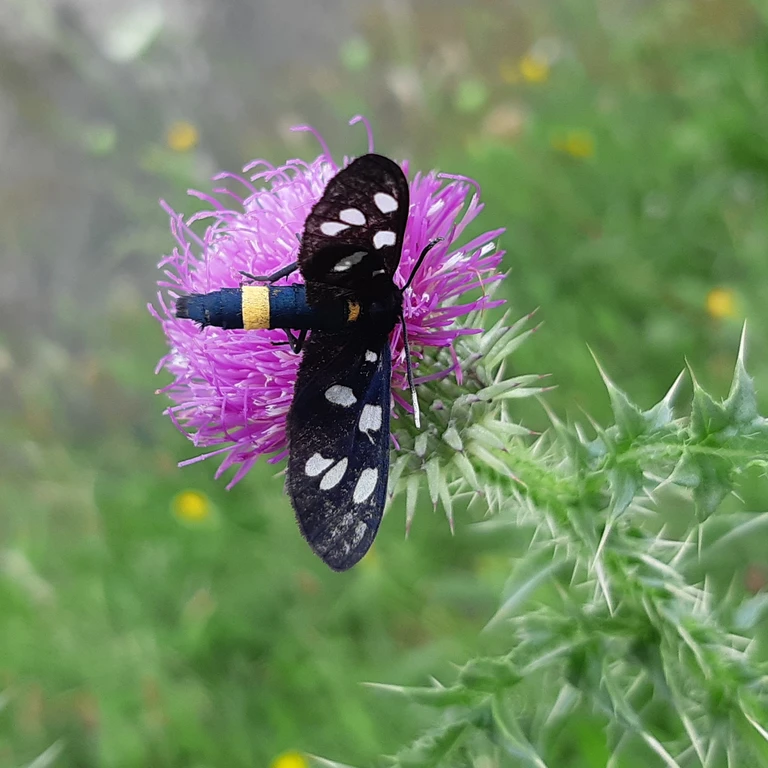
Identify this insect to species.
Amata phegea
